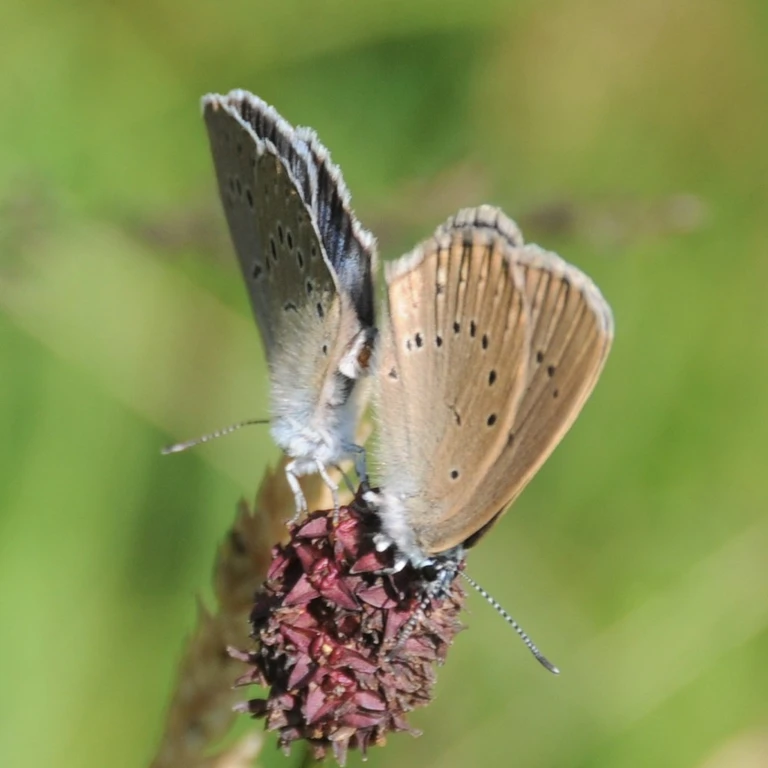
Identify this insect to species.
Phengaris teleius
